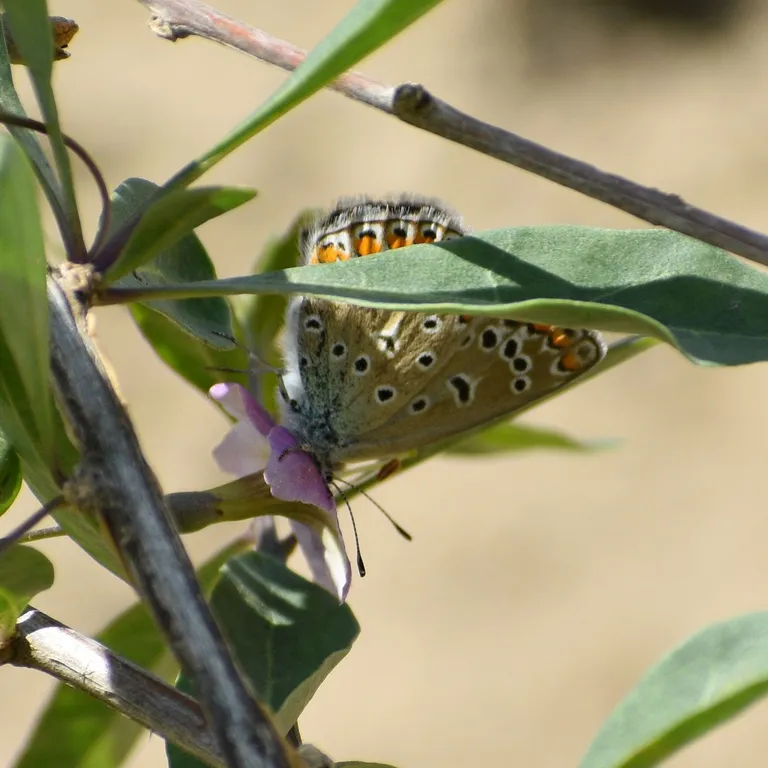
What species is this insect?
Polyommatus icarus
